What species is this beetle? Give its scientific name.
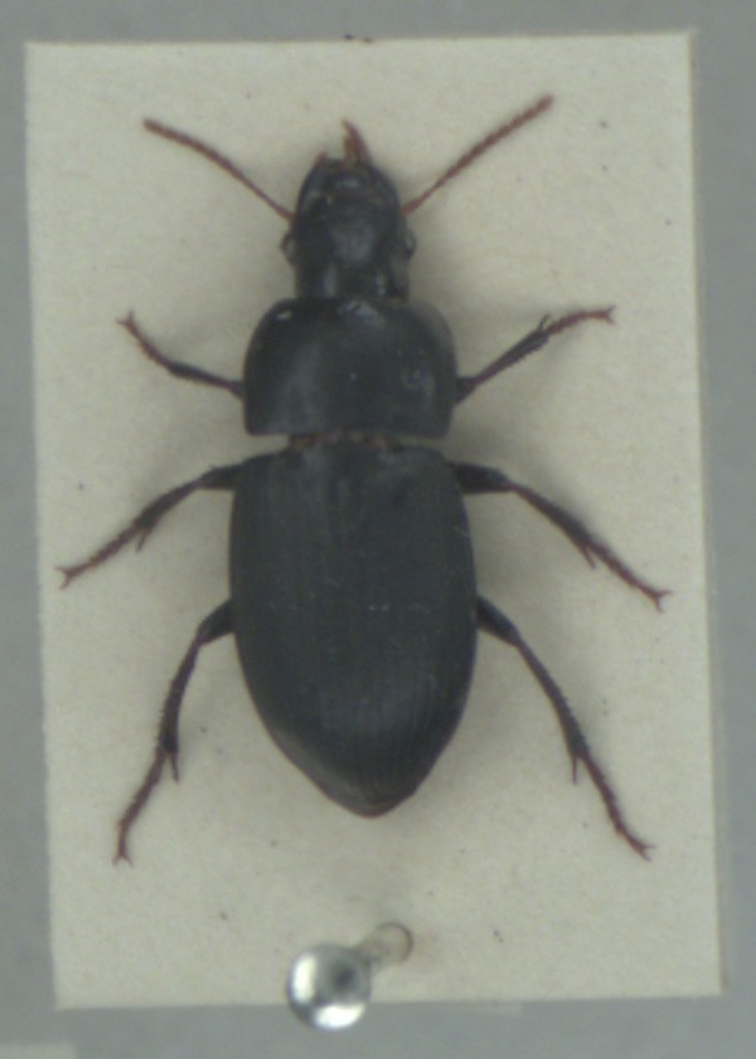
Harpalus tardus
